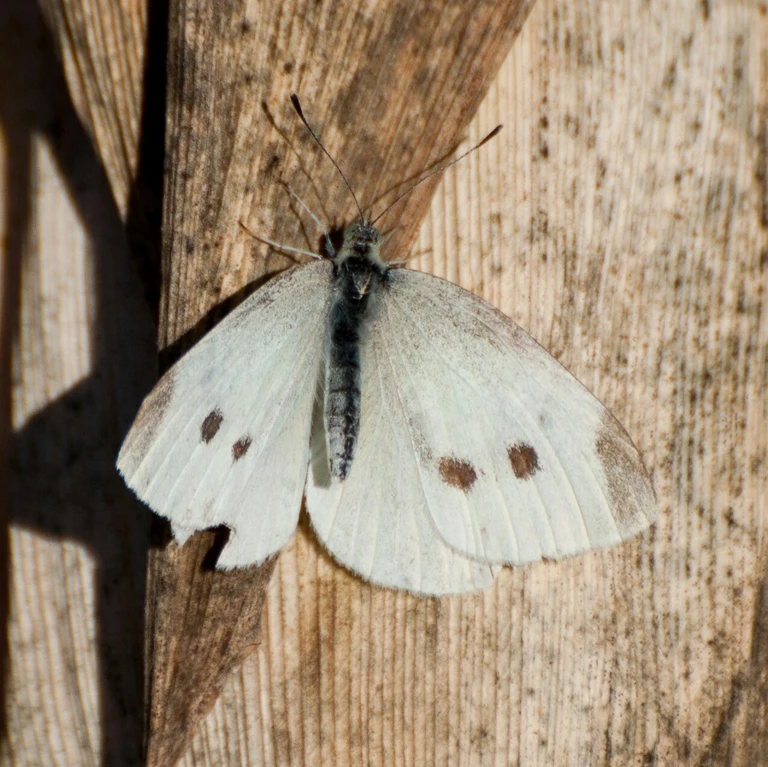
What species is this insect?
Pieris rapae
